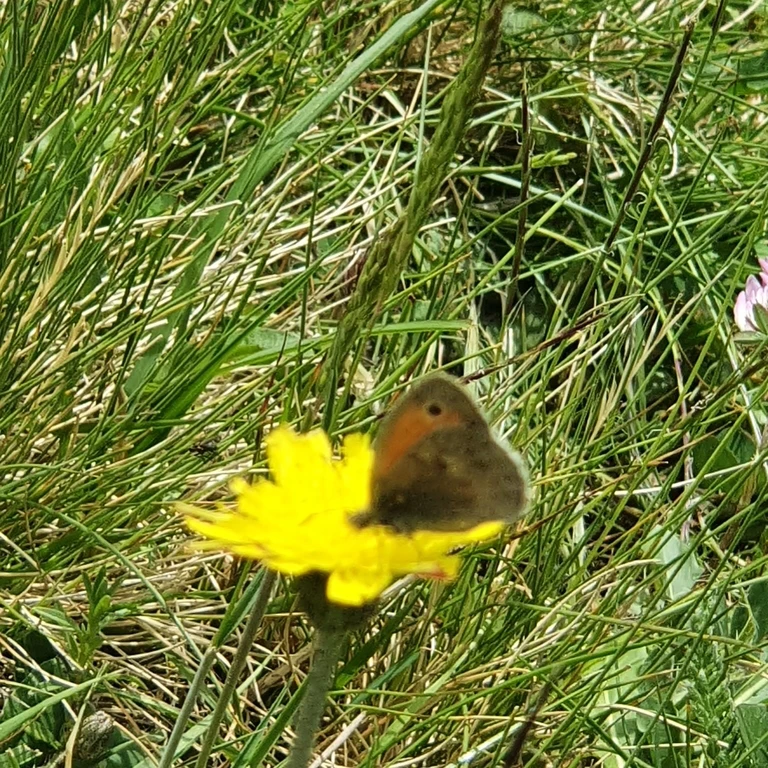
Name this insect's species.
Coenonympha pamphilus
